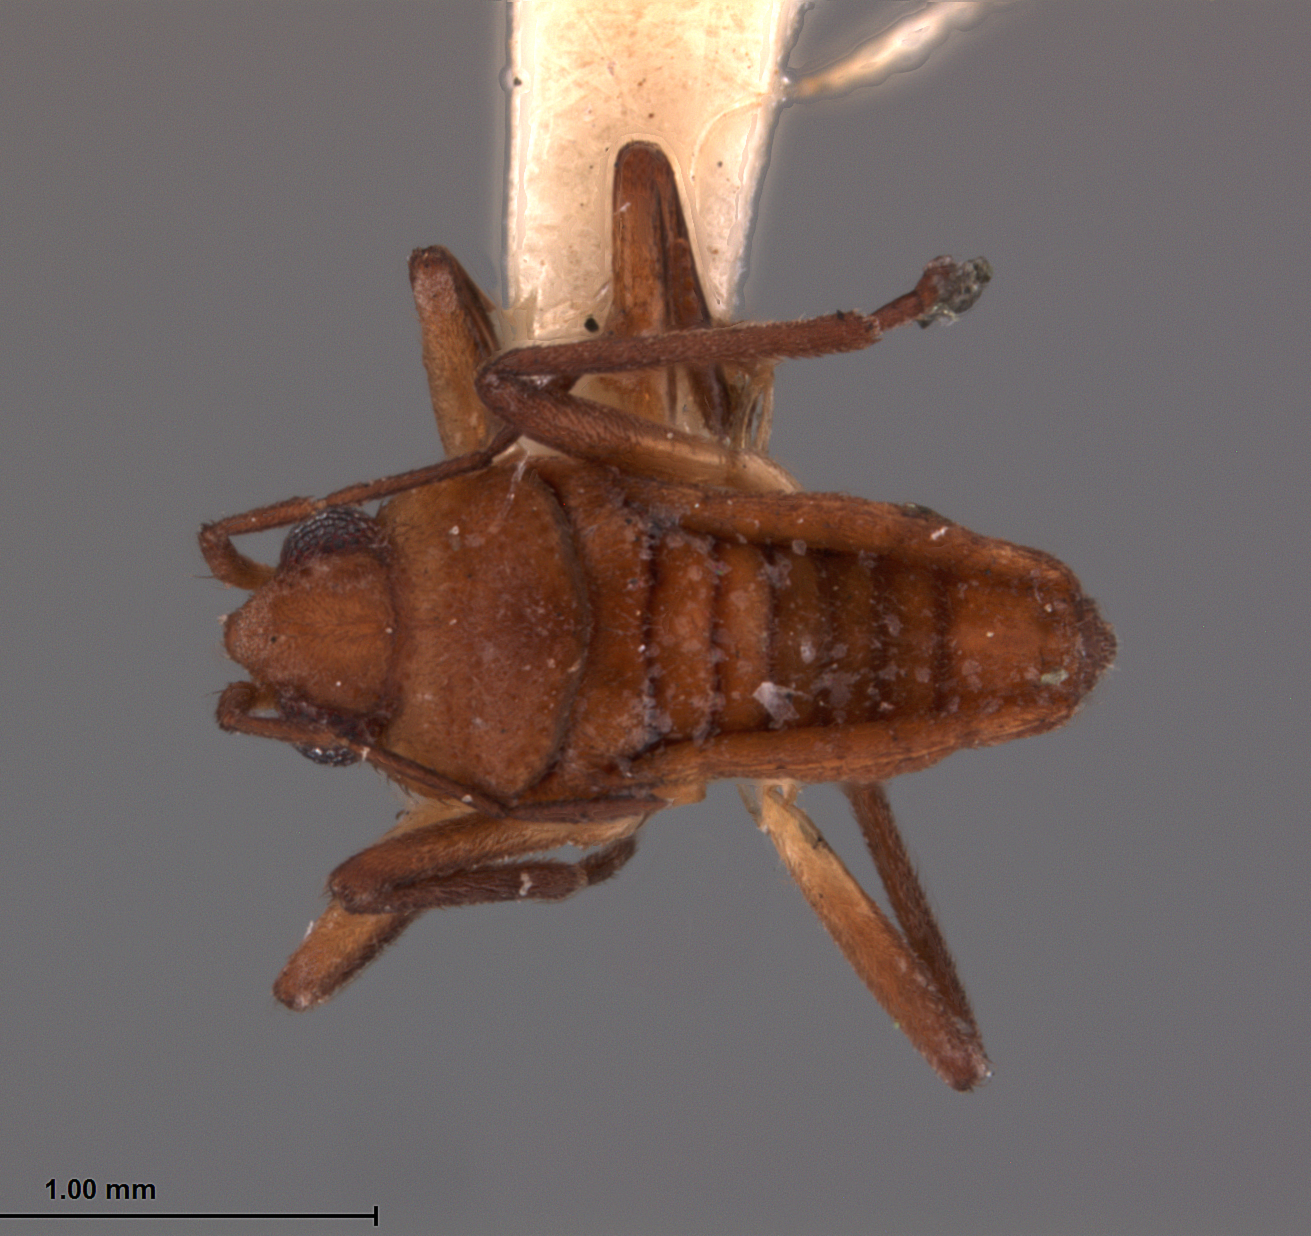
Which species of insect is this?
Microvelia zillana
